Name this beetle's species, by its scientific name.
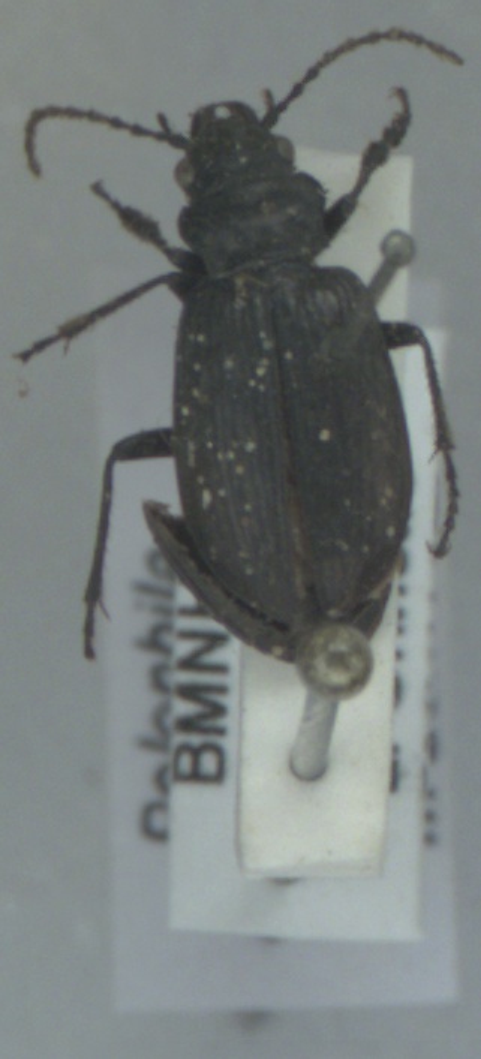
Pelophila borealis
